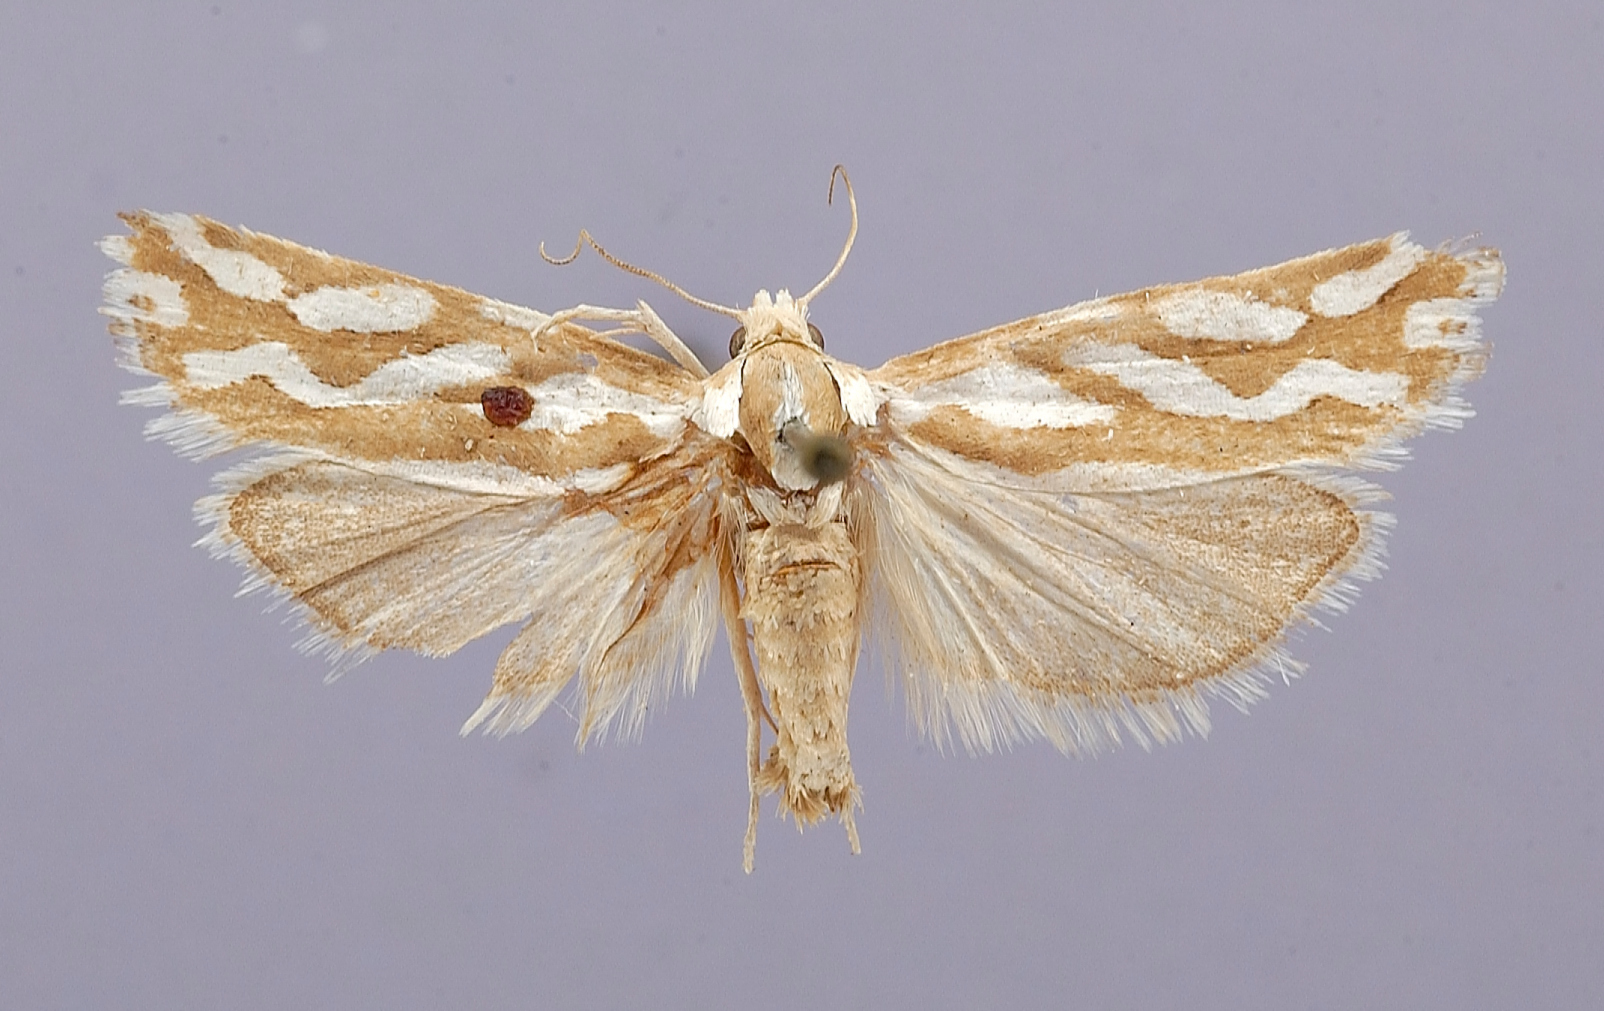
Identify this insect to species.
Eucosma gilletteana
